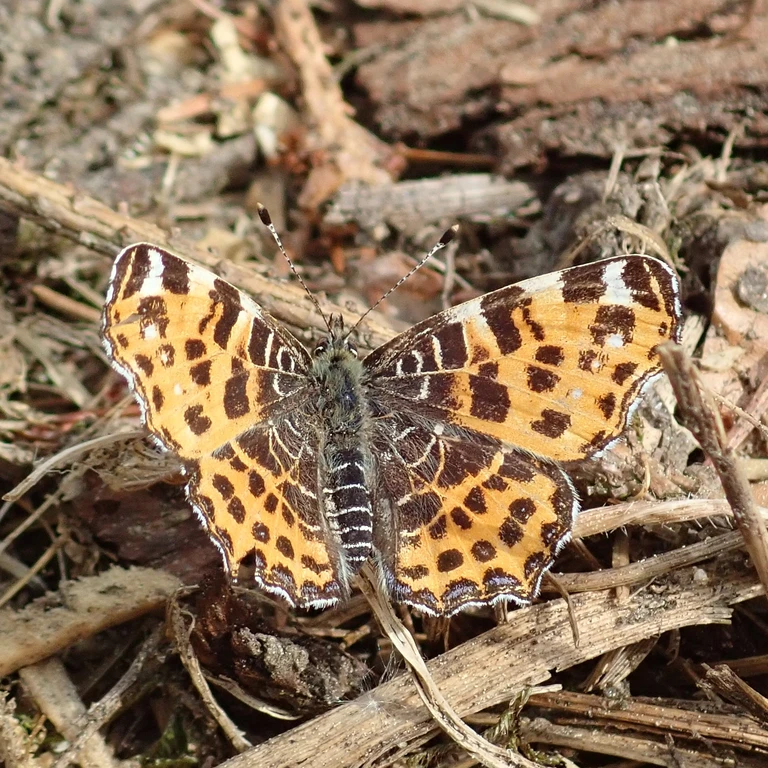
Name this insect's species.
Araschnia levana
